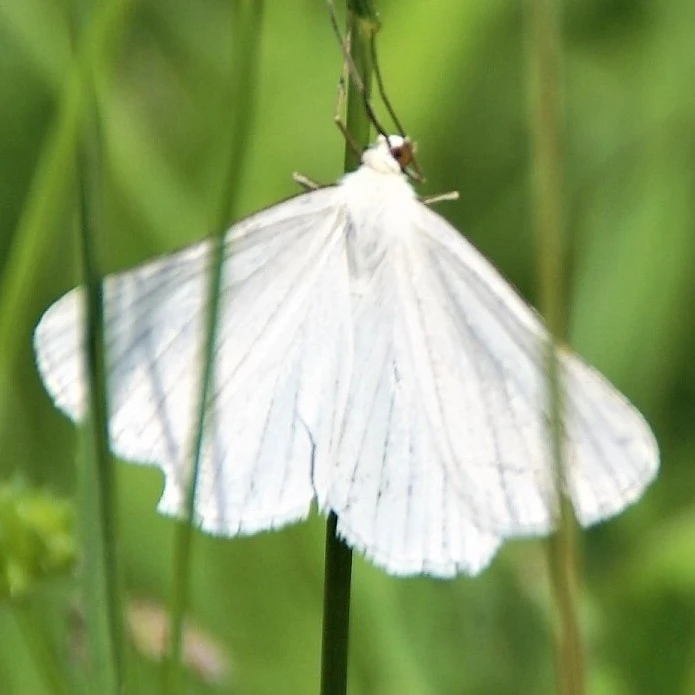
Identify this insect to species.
Siona lineata
